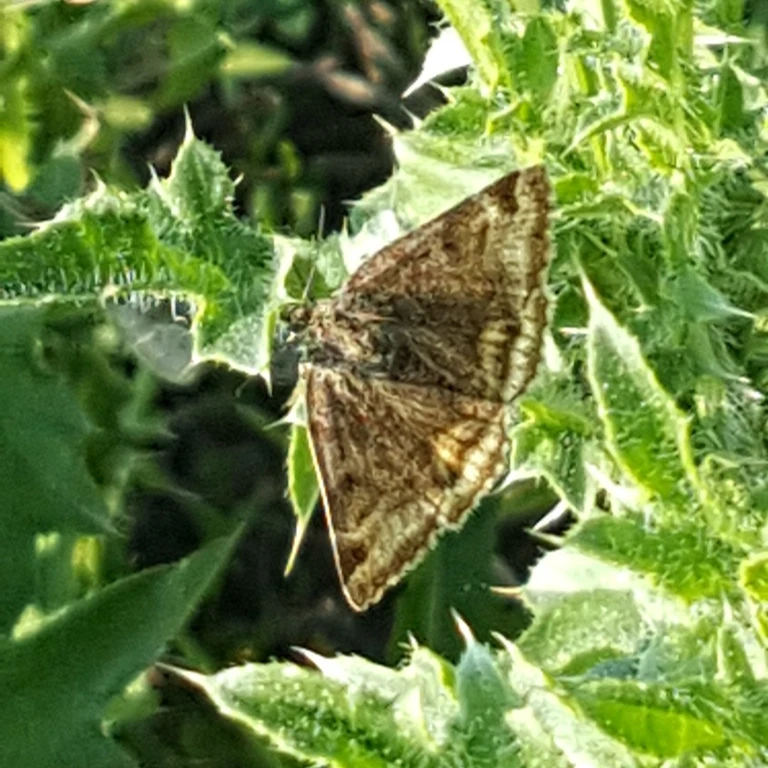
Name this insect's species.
Euclidia glyphica
